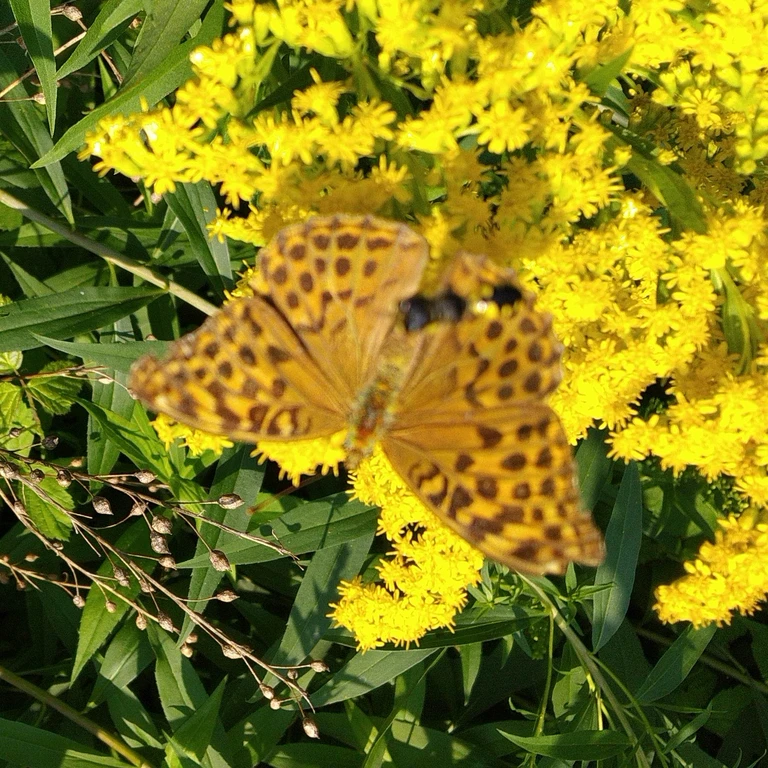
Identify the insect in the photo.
Argynnis paphia
